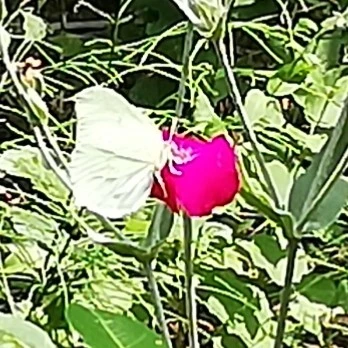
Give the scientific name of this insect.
Gonepteryx rhamni
